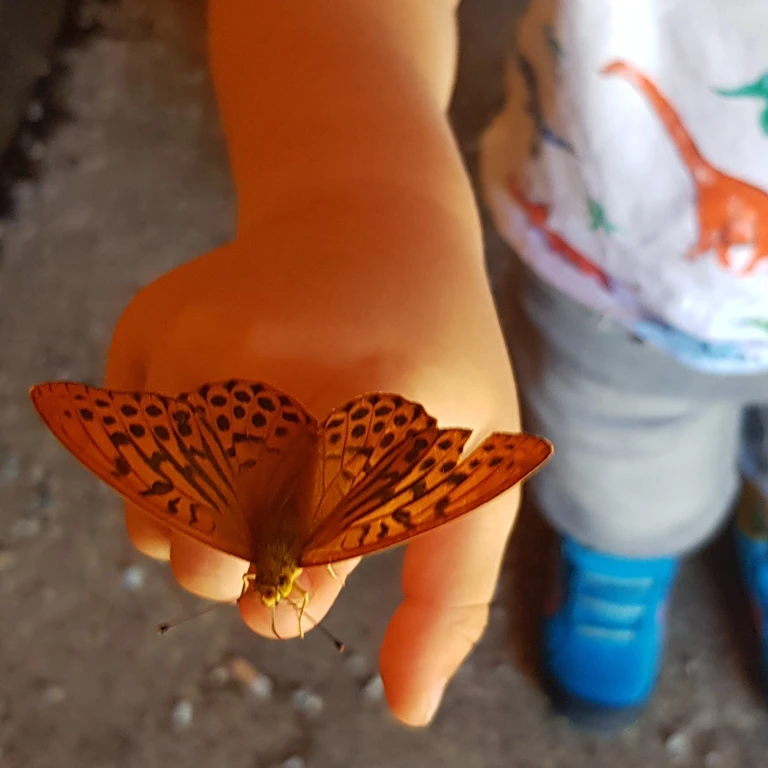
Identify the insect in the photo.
Argynnis paphia
